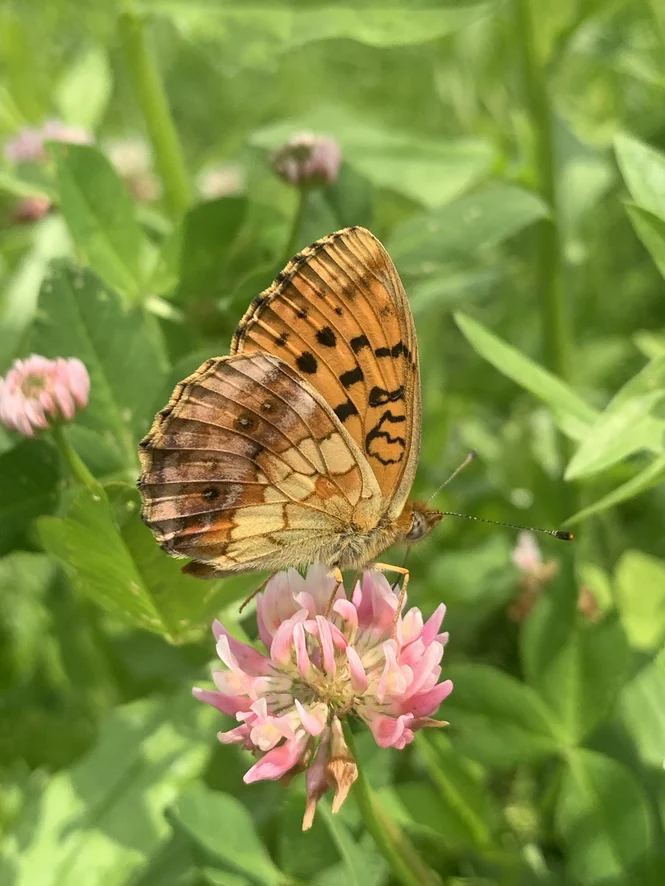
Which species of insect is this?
Brenthis daphne
